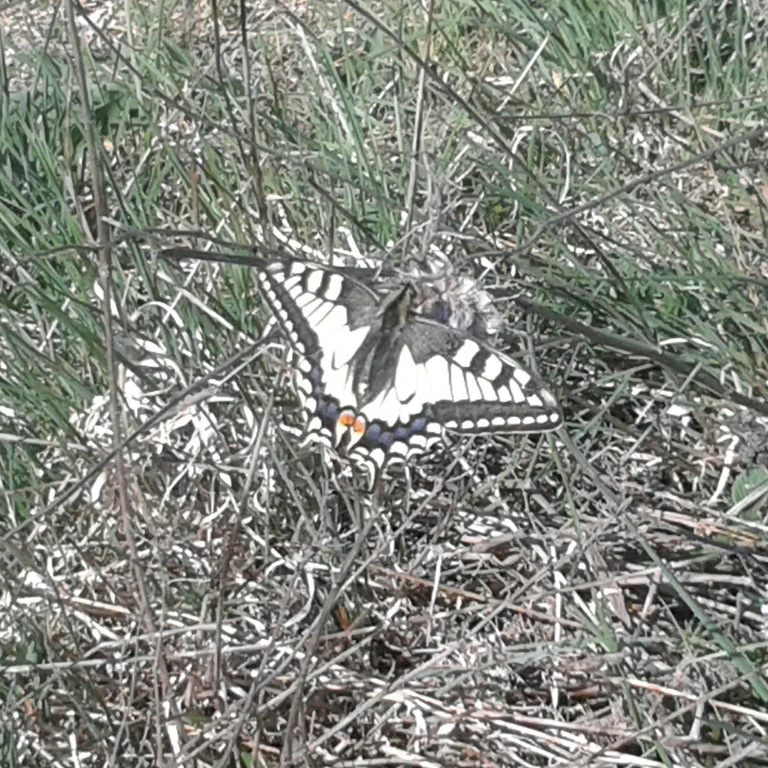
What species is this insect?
Papilio machaon
